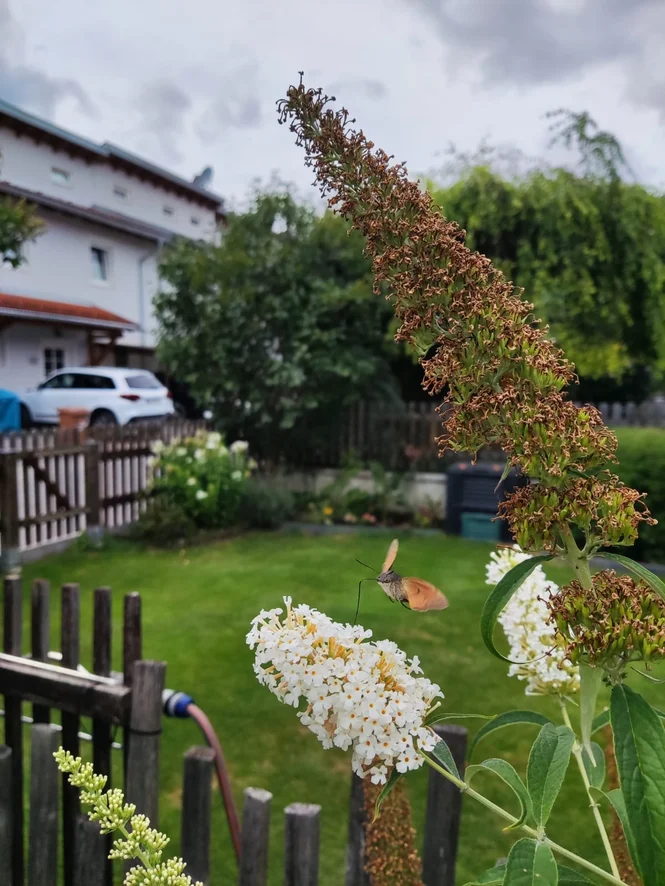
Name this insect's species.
Macroglossum stellatarum
